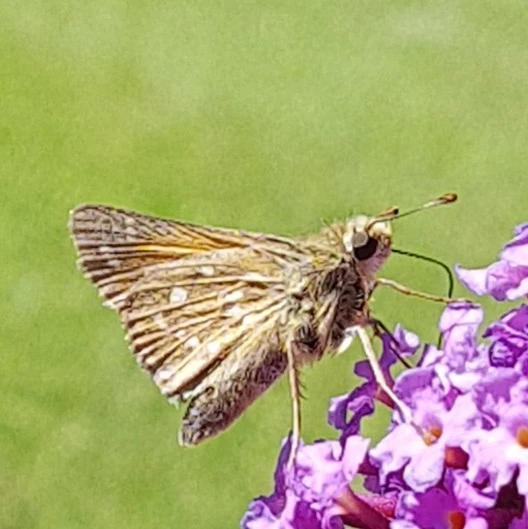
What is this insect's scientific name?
Hesperia comma
